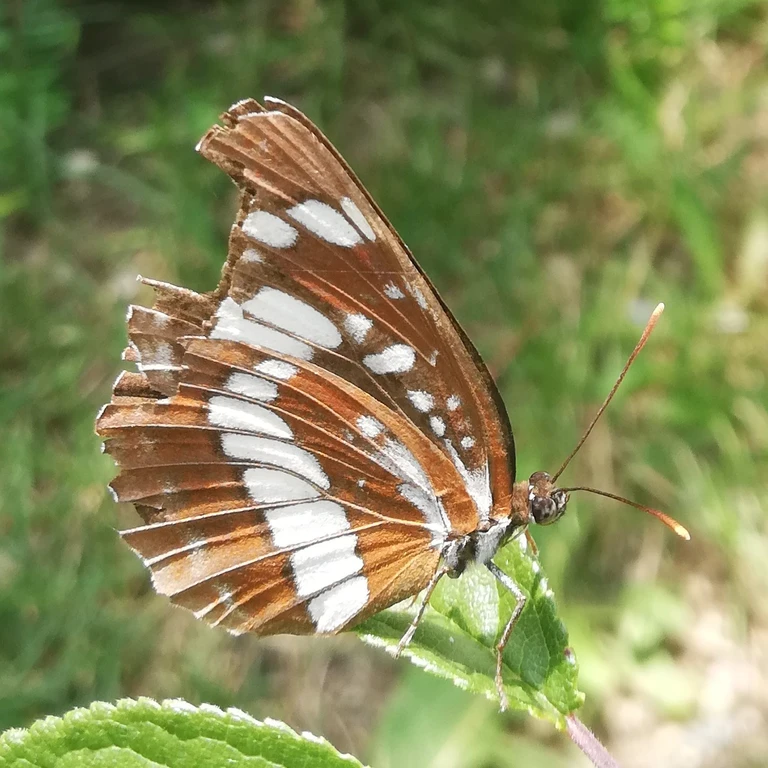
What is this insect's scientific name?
Neptis rivularis
